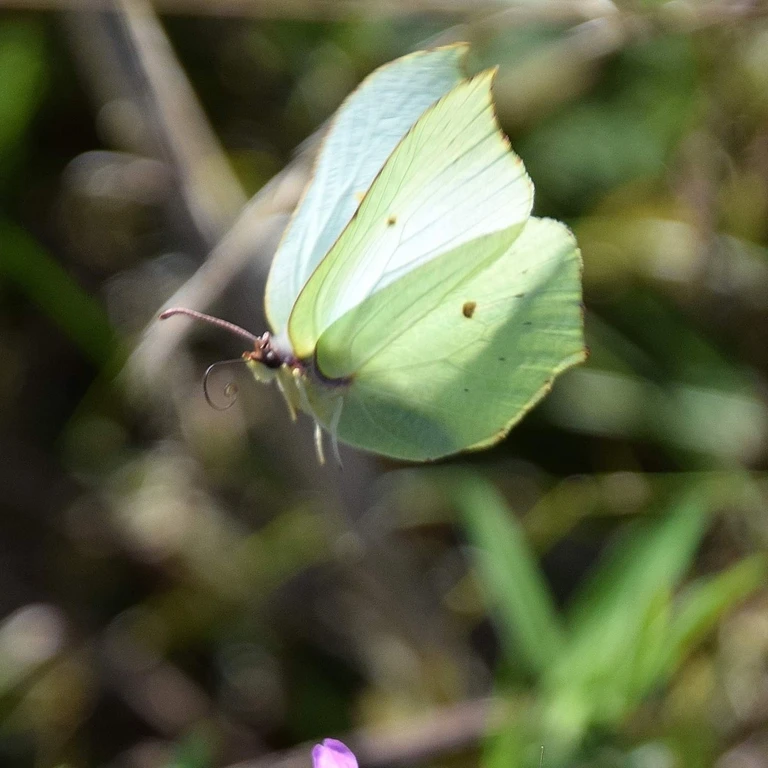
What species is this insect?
Gonepteryx rhamni
